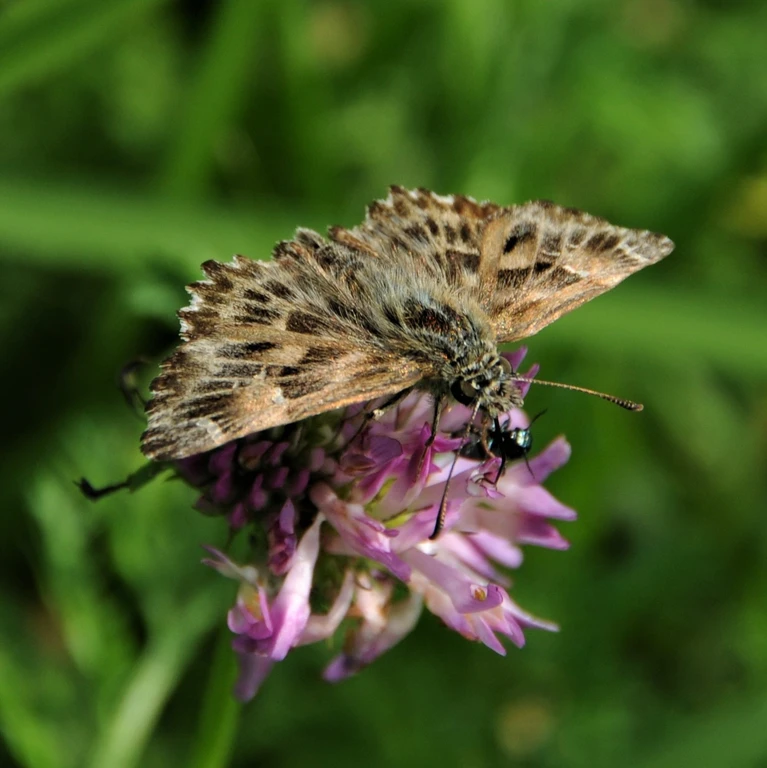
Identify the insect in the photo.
Carcharodus alceae
